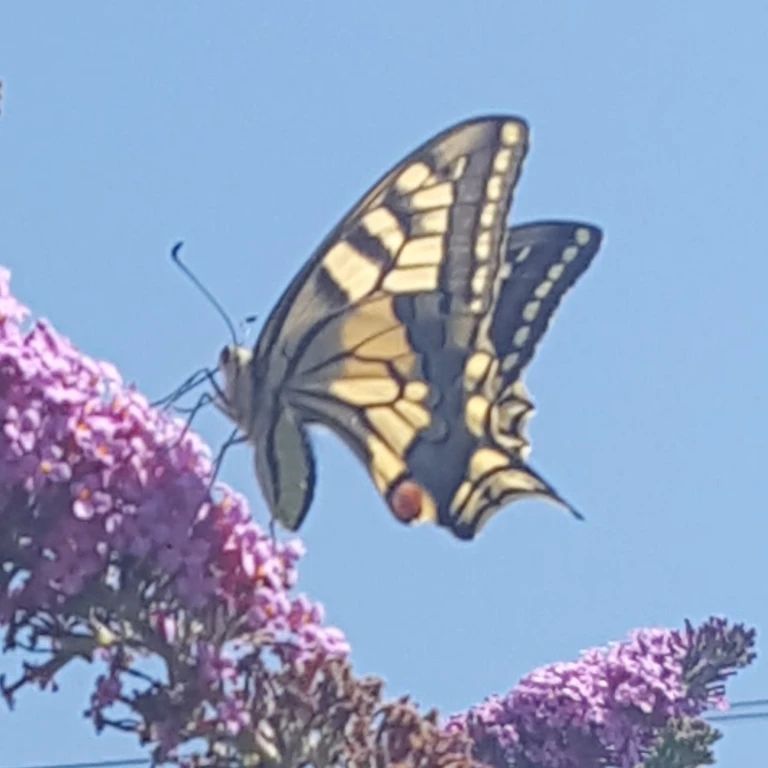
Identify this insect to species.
Papilio machaon
